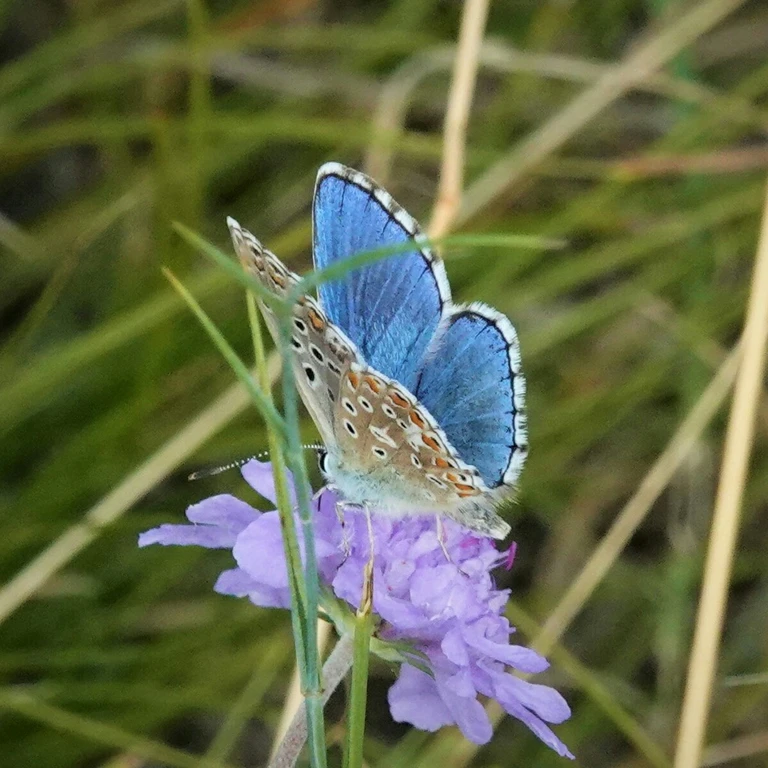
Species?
Lysandra bellargus
